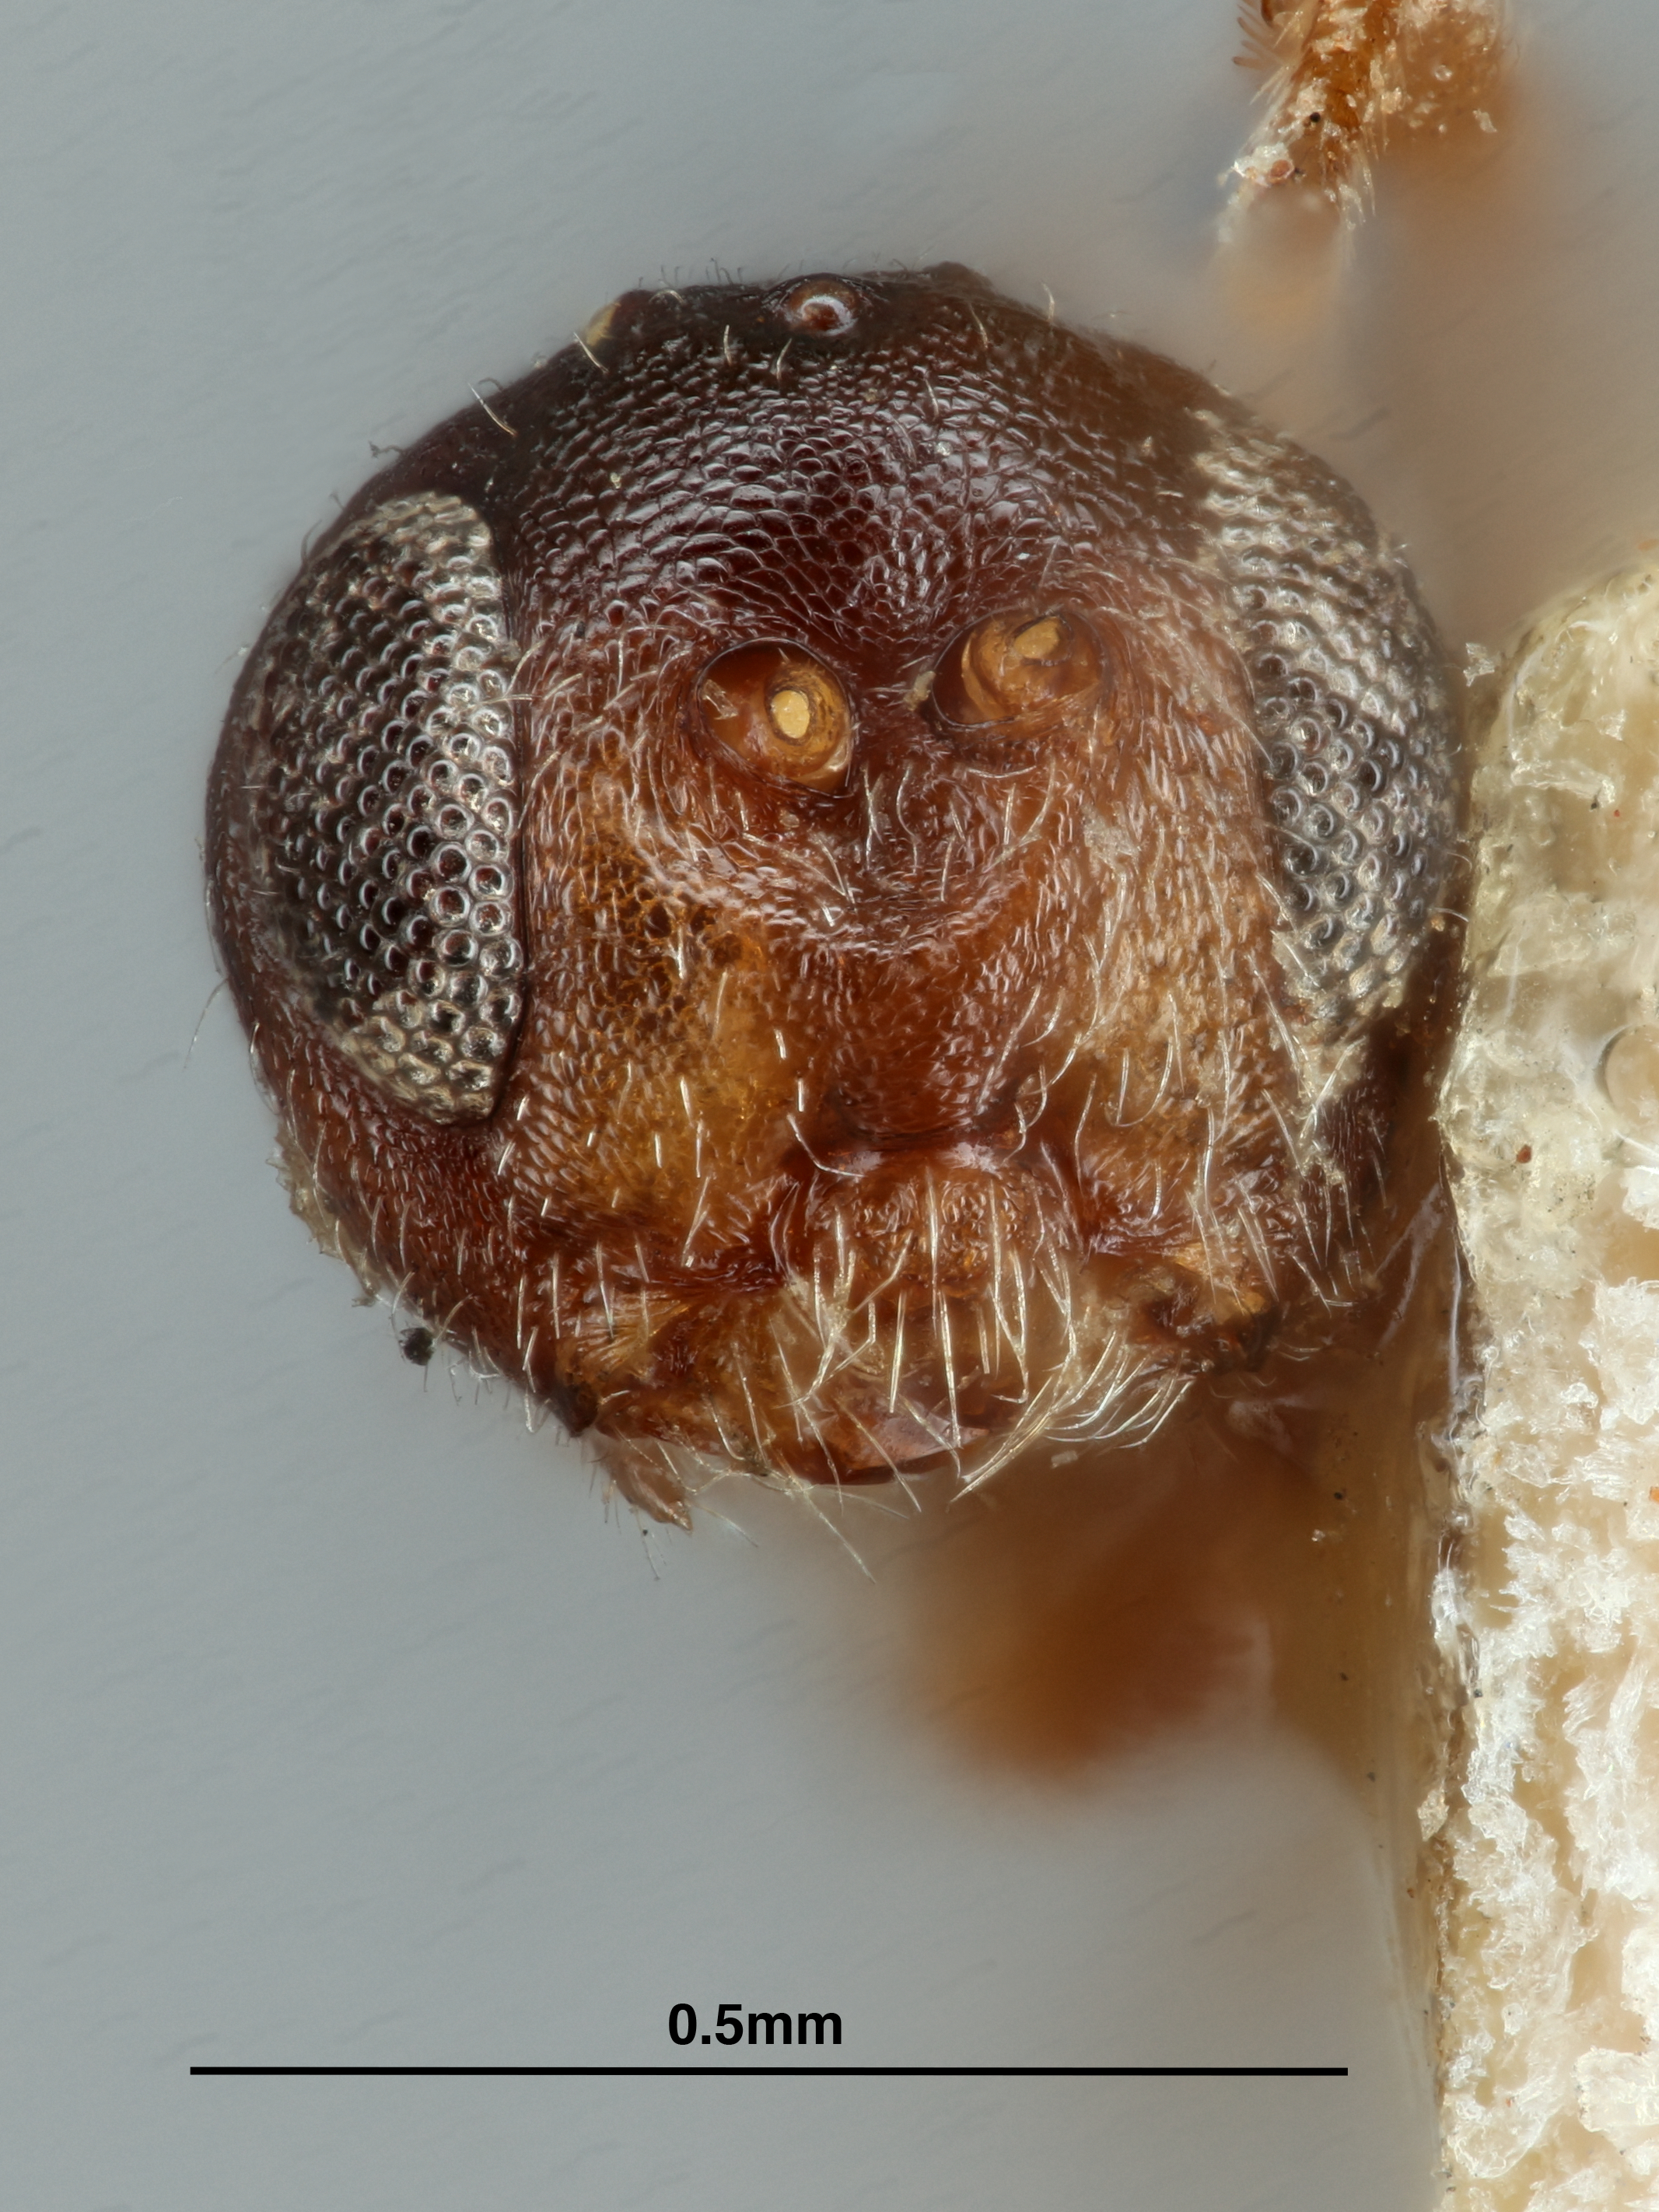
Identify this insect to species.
Biorhiza rubinus
